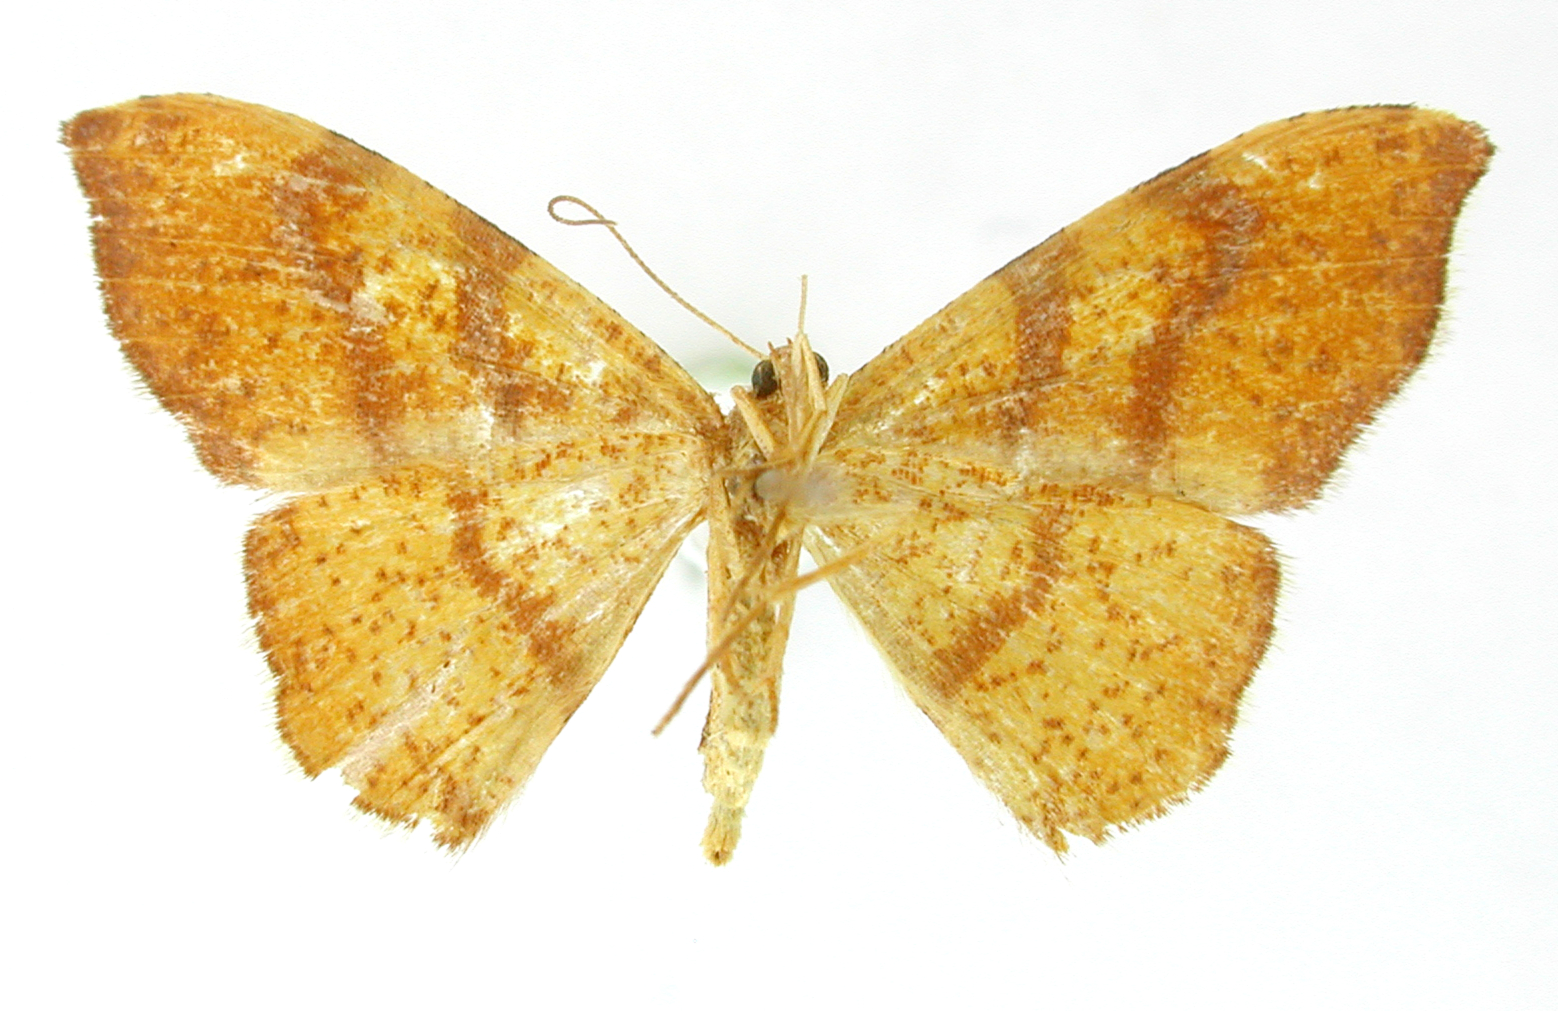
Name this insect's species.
Pyrinia brunneoliva
